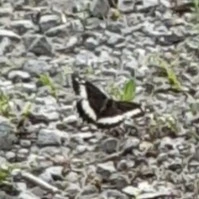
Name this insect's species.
Brintesia circe
